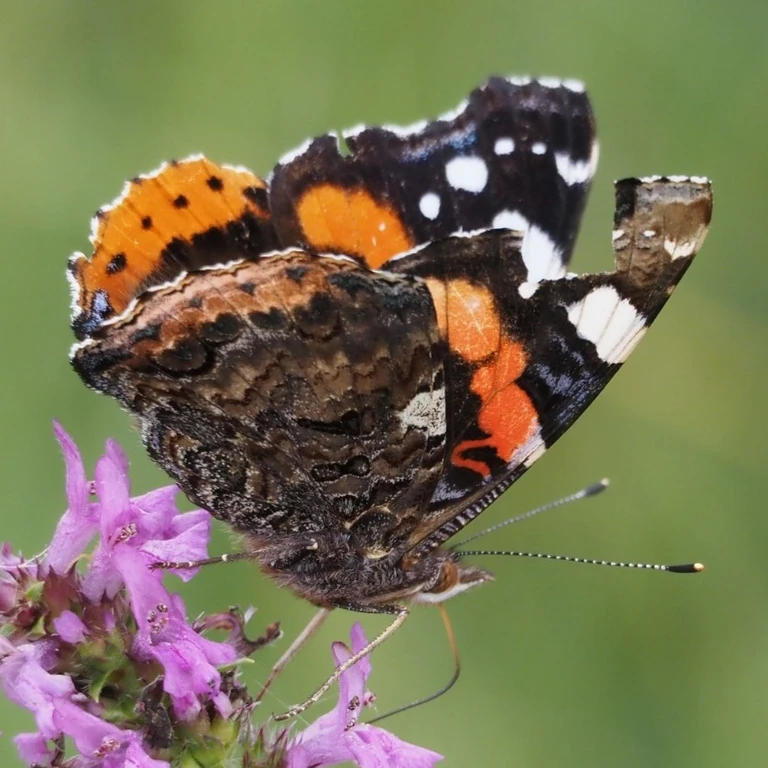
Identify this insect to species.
Vanessa atalanta
